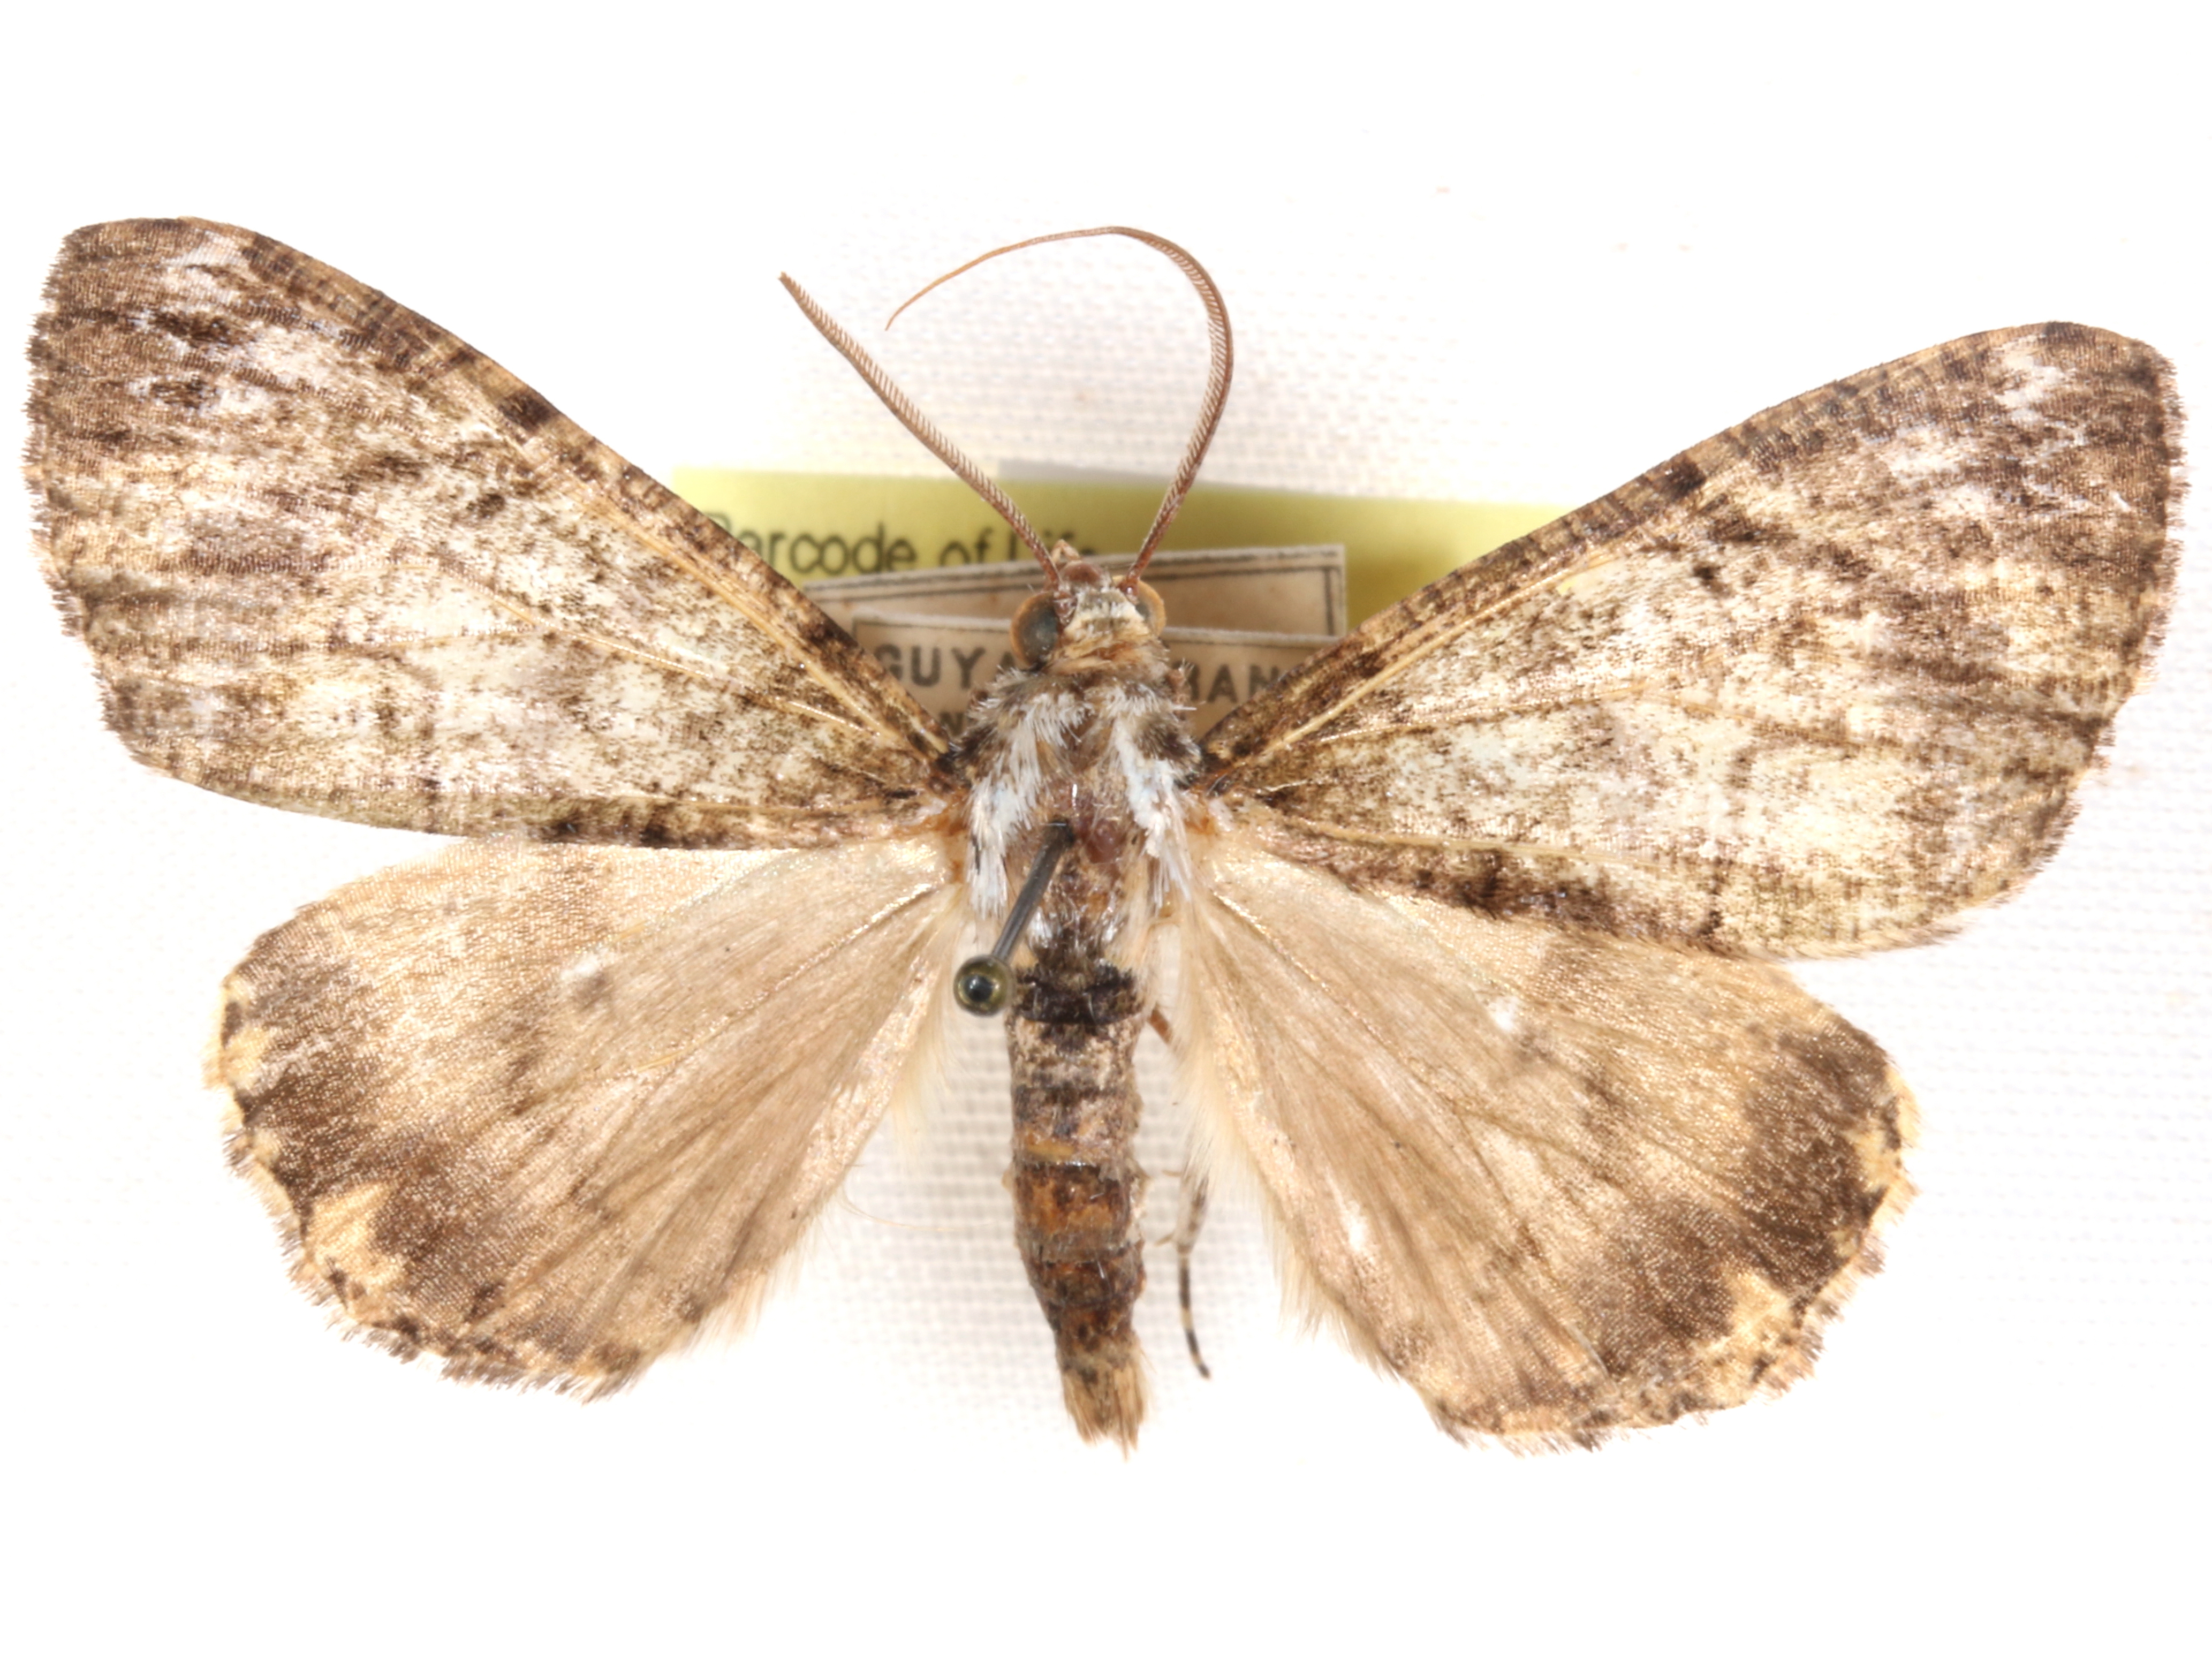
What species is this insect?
Cundinamarca subalbata
